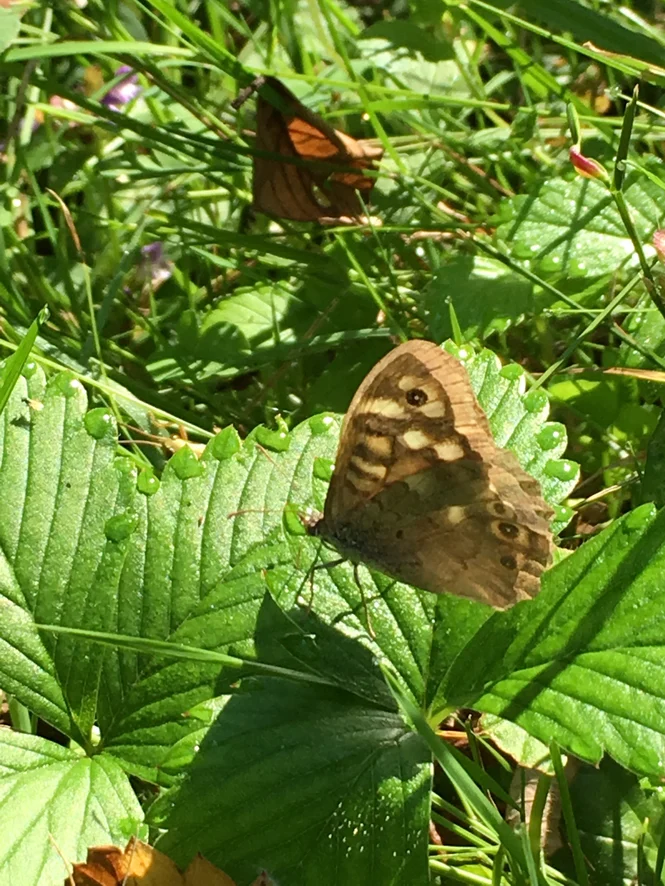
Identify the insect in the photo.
Pararge aegeria
